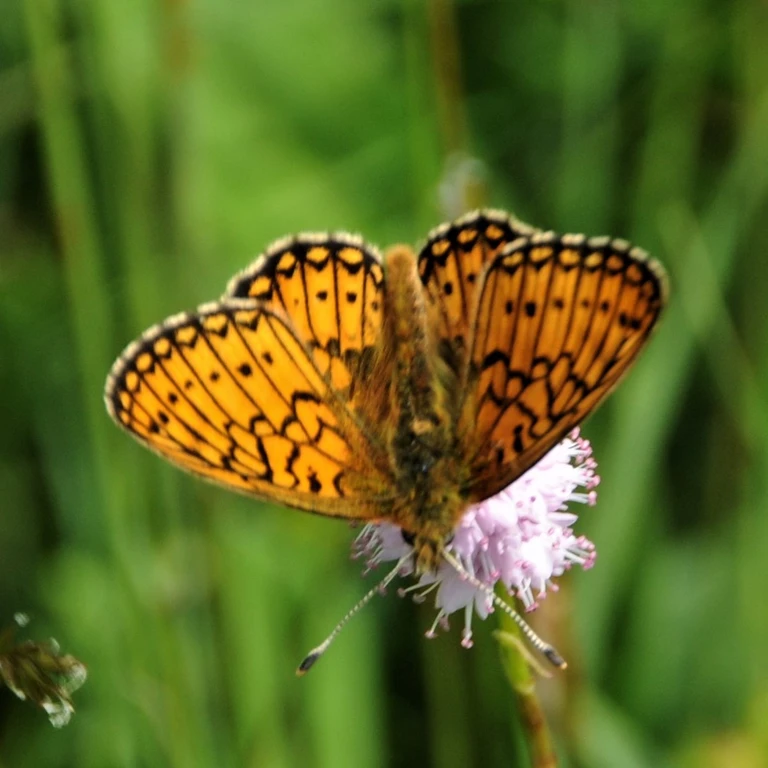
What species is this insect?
Boloria eunomia
